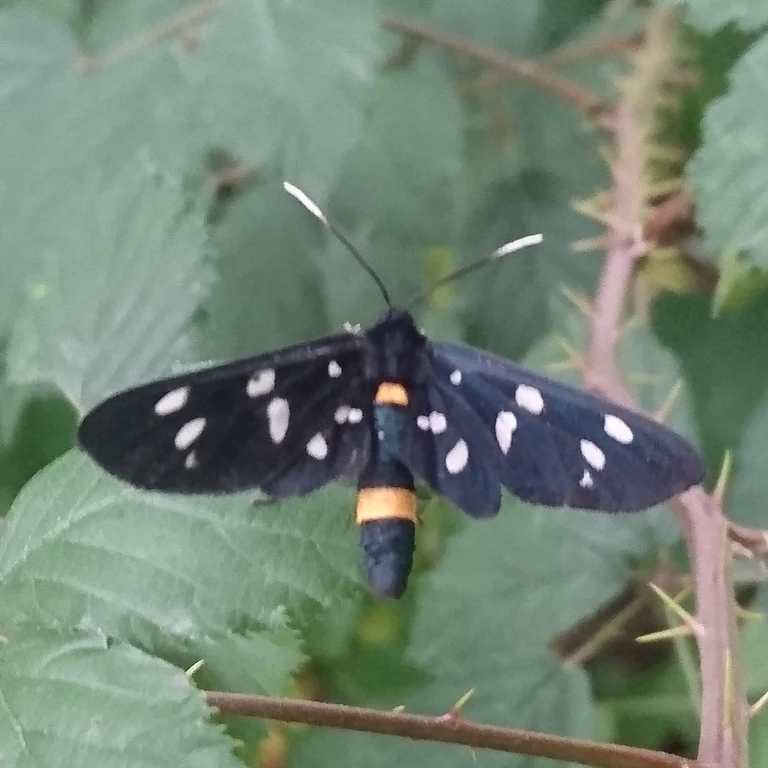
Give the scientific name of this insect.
Amata phegea
